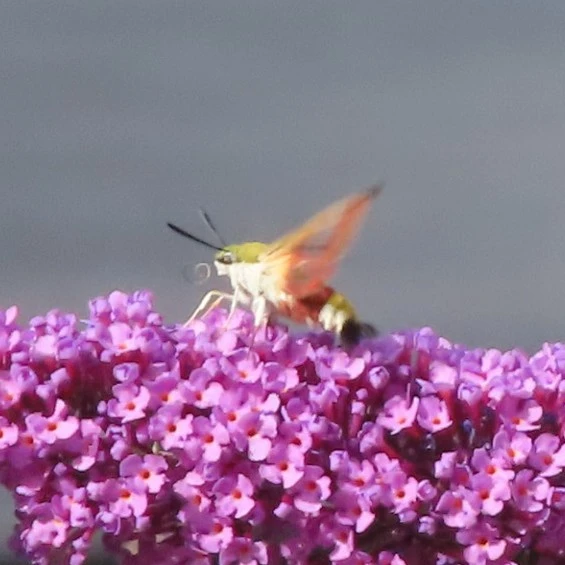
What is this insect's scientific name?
Hemaris fuciformis
